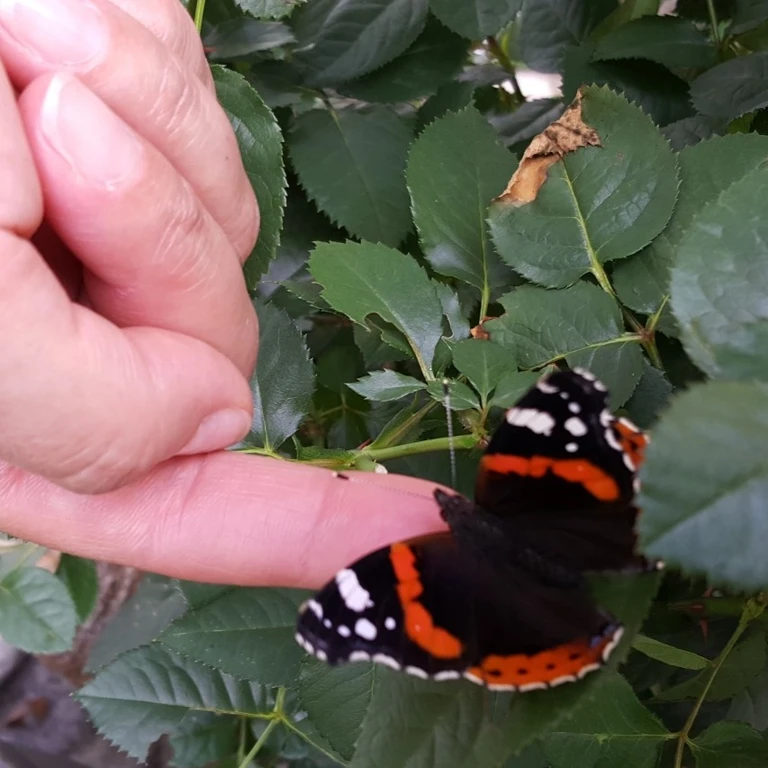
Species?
Vanessa atalanta
